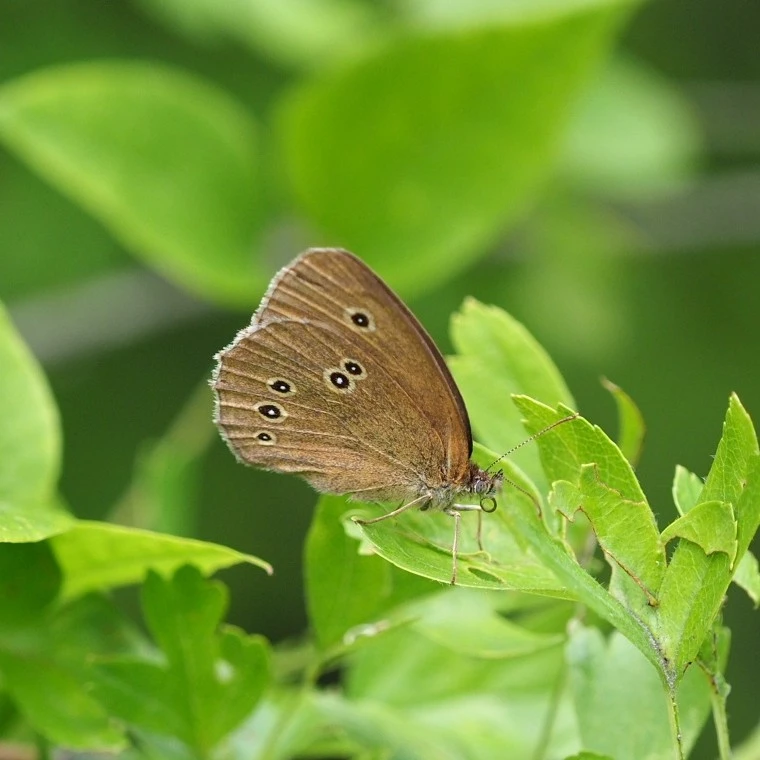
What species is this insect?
Aphantopus hyperantus
